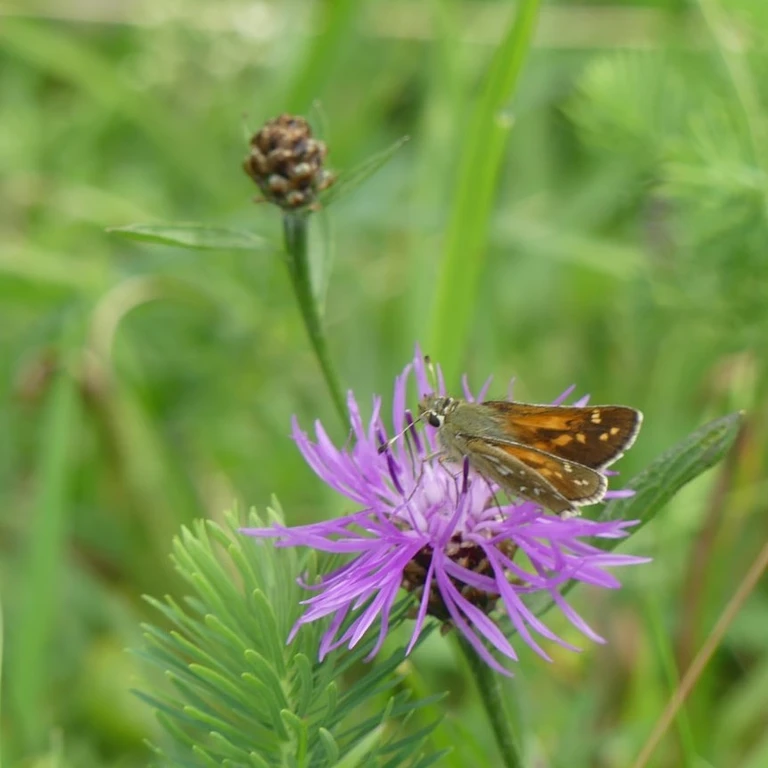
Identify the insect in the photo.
Hesperia comma
